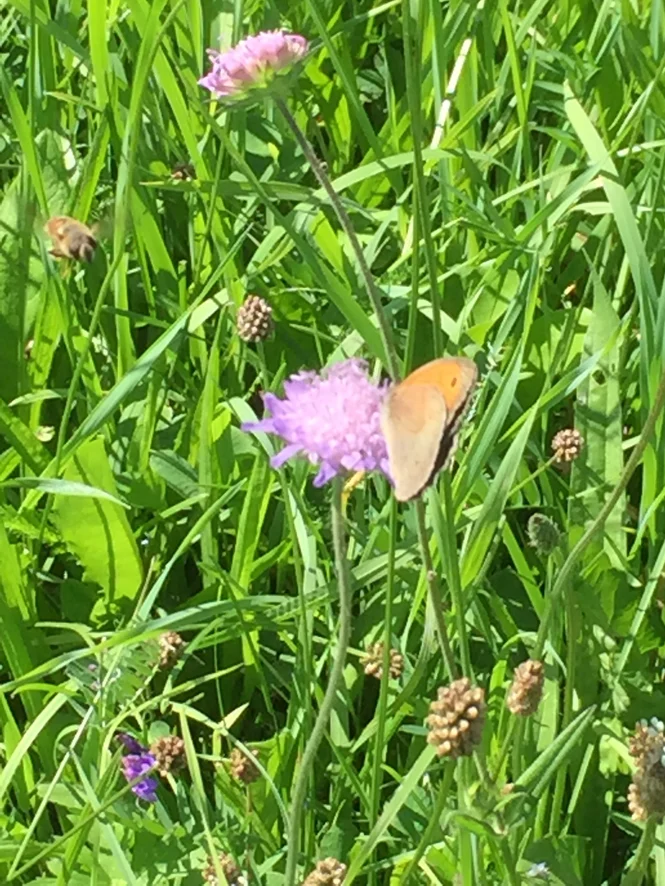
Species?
Maniola jurtina
